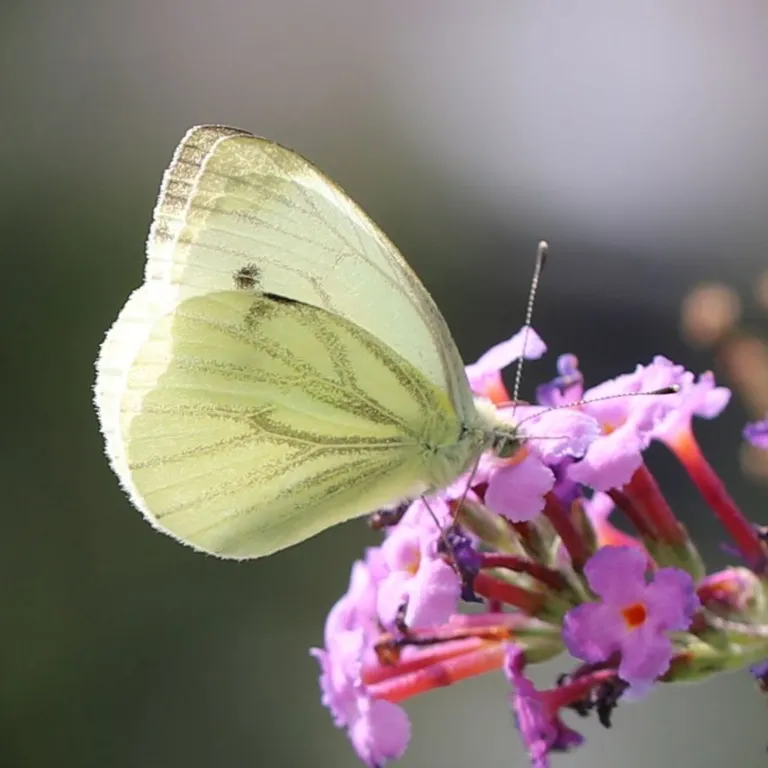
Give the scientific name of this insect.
Pieris napi
